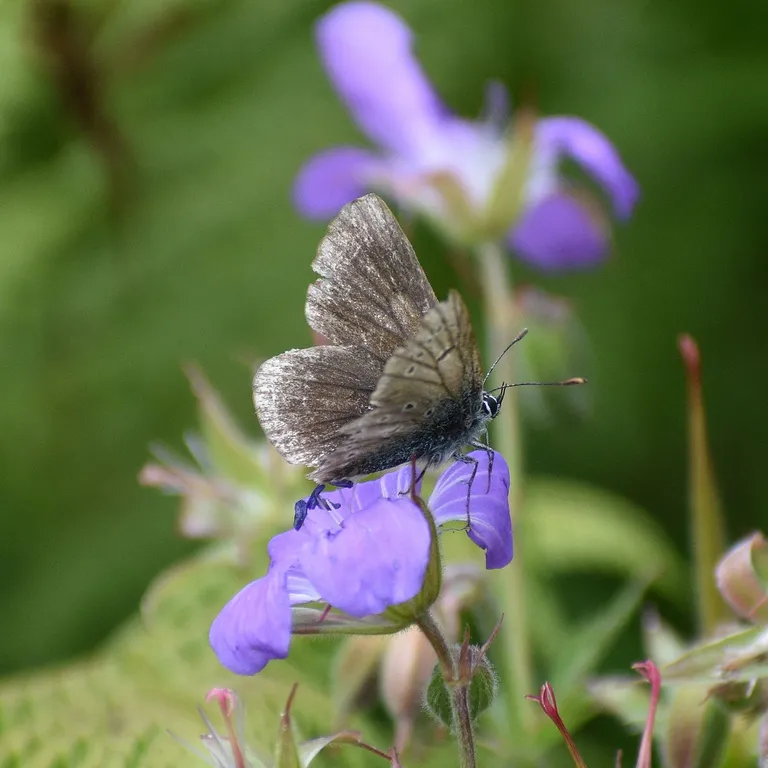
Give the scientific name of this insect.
Eumedonia eumedon
